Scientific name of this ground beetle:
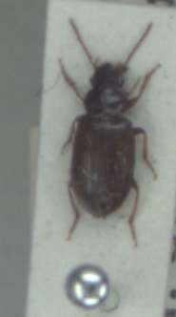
Bradycellus verbasci
